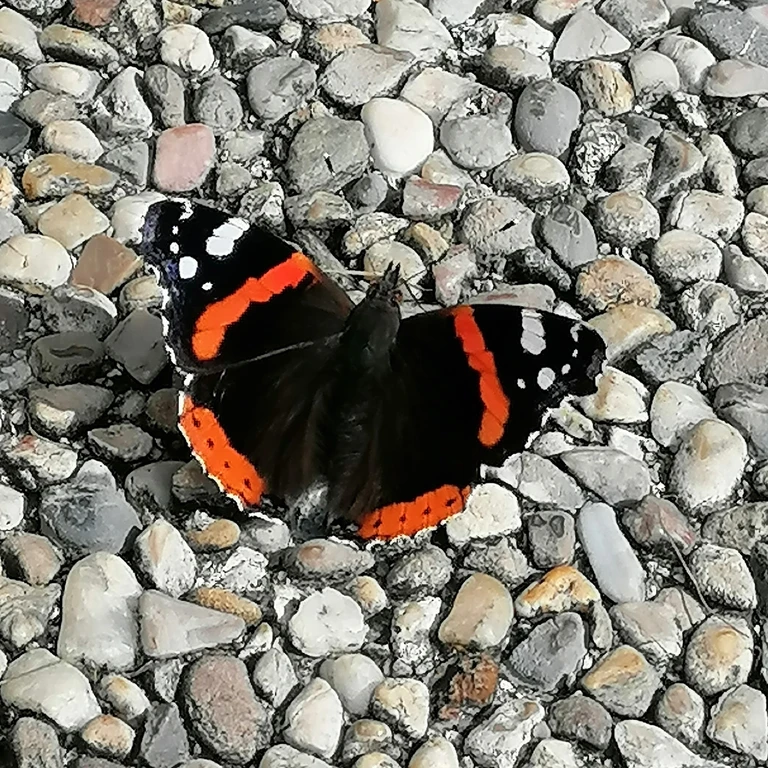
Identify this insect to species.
Vanessa atalanta
